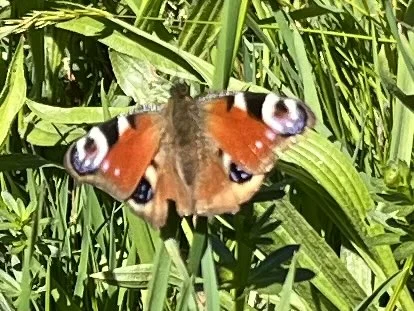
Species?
Aglais io
